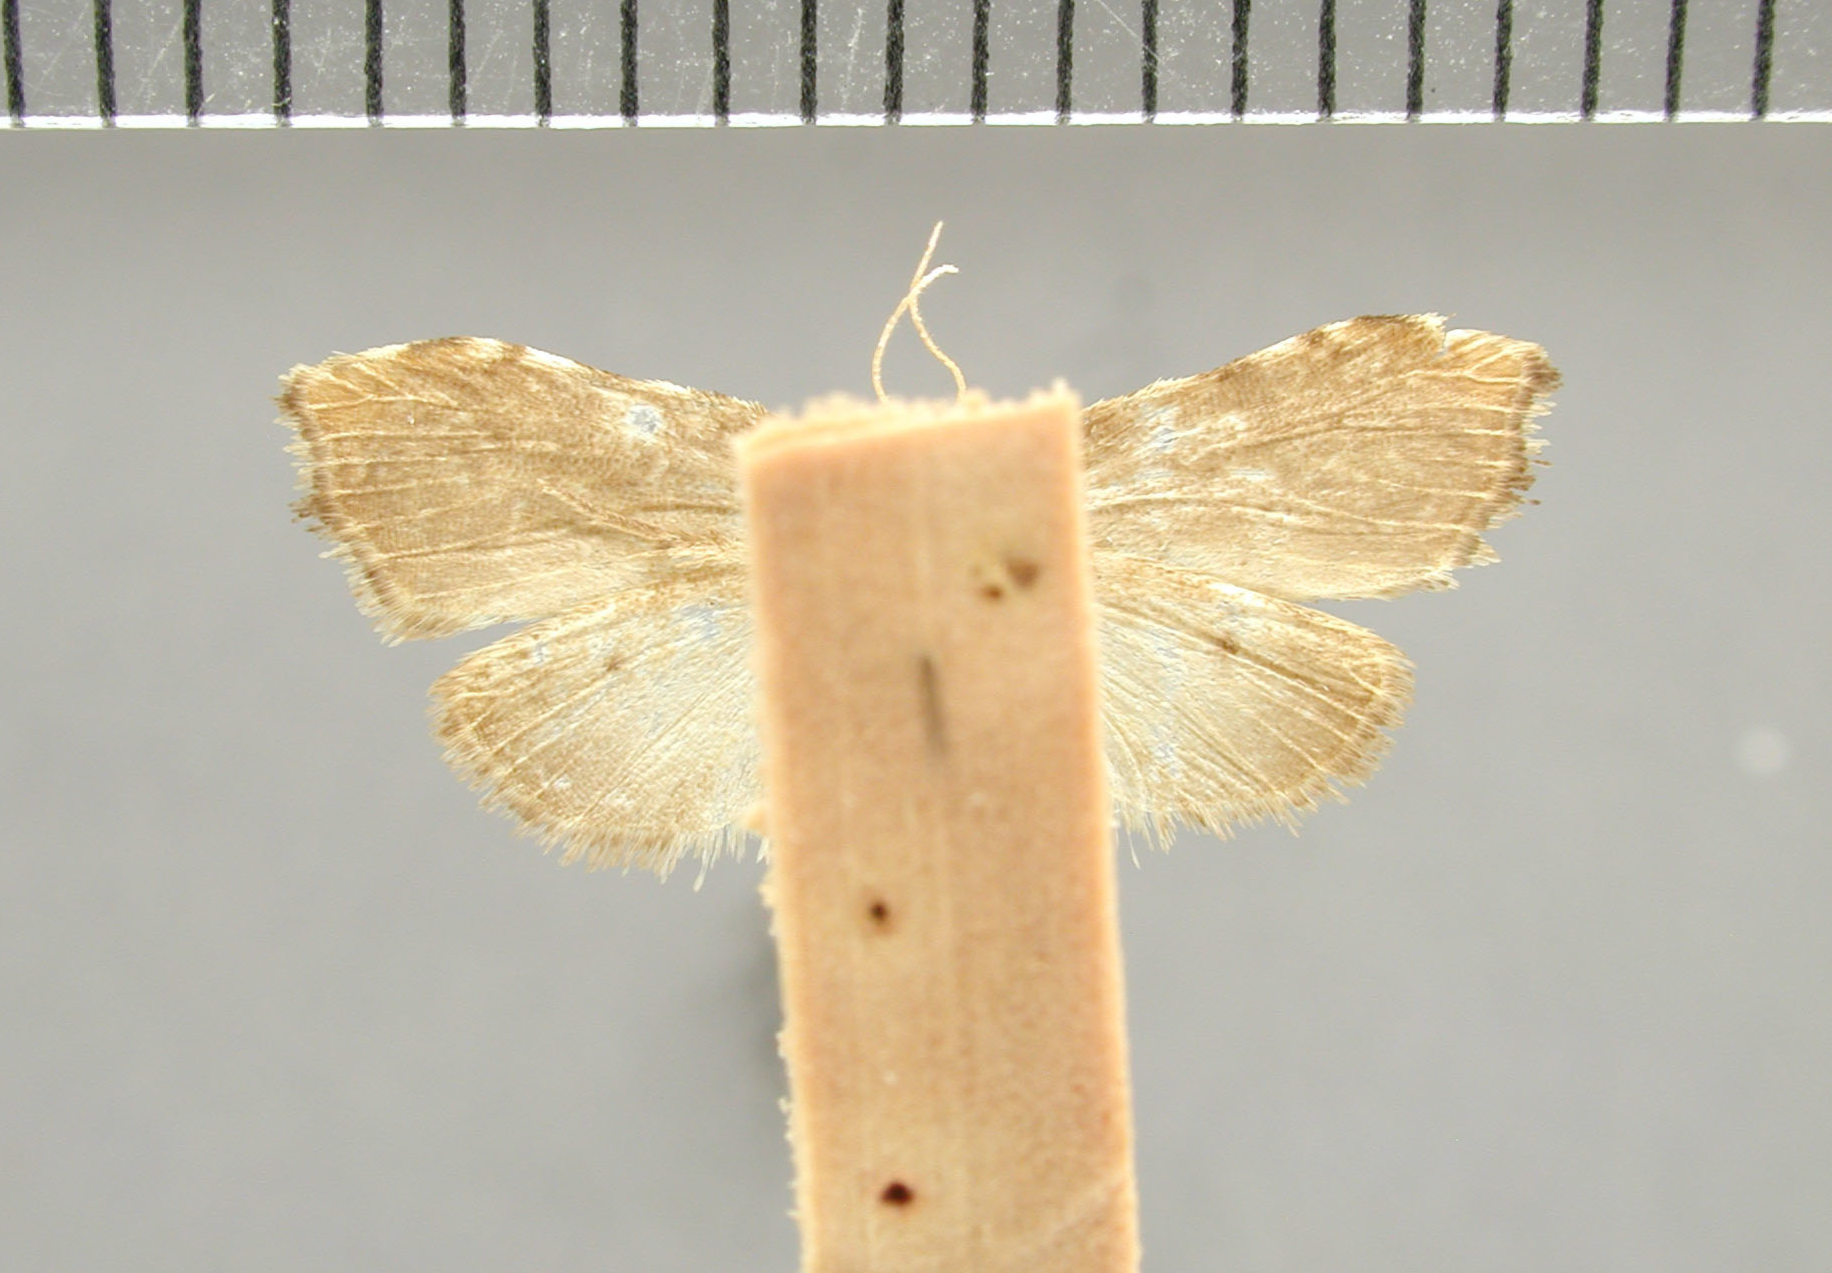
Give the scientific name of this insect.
Clemensia holocerna
